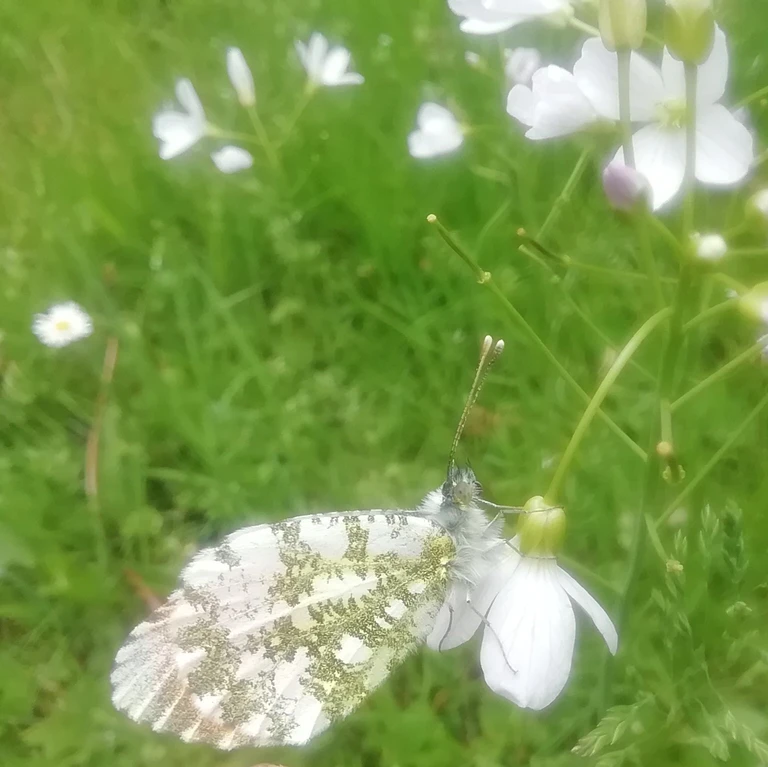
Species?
Anthocharis cardamines
